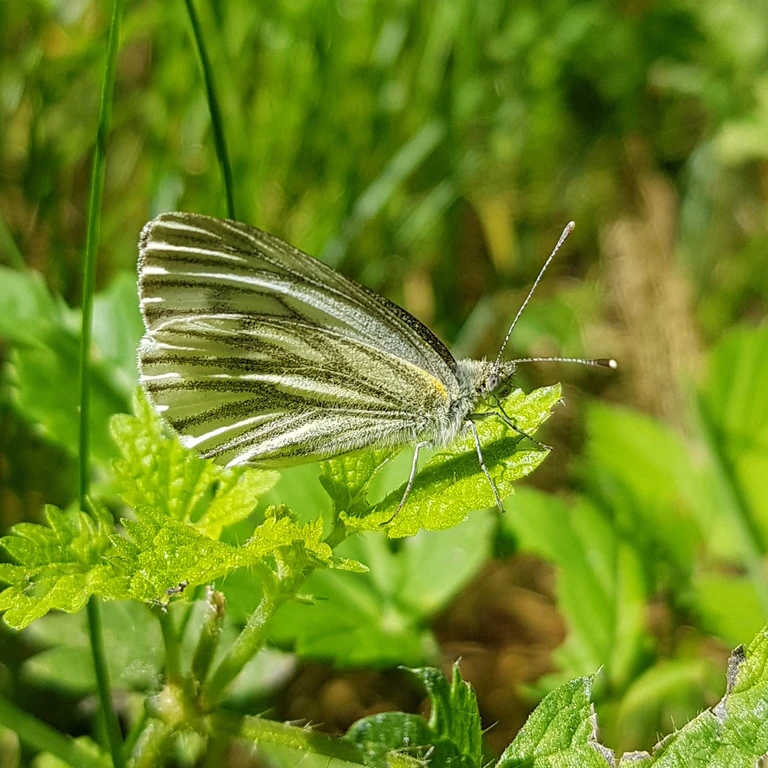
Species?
Pieris napi
